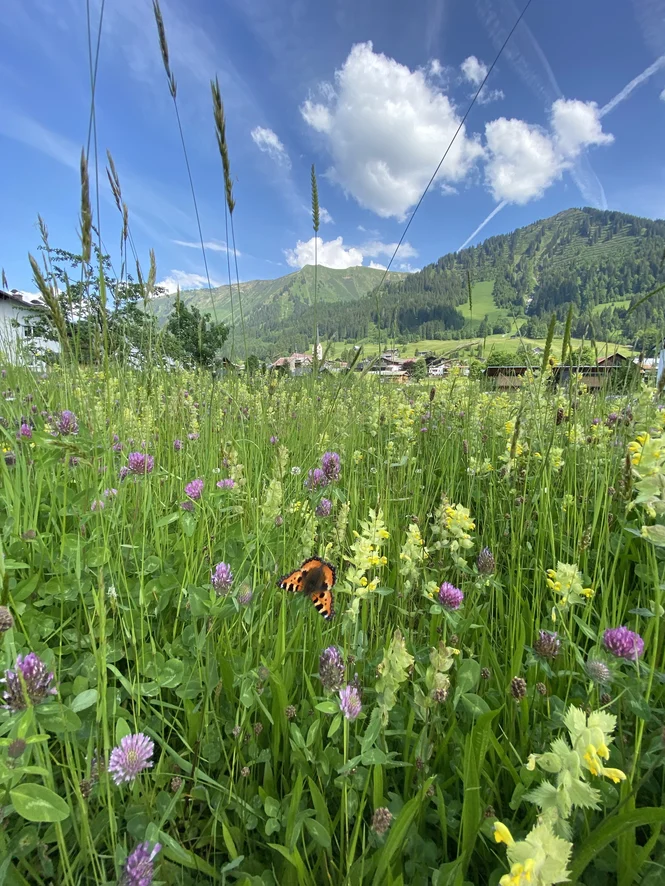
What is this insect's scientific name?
Aglais urticae
